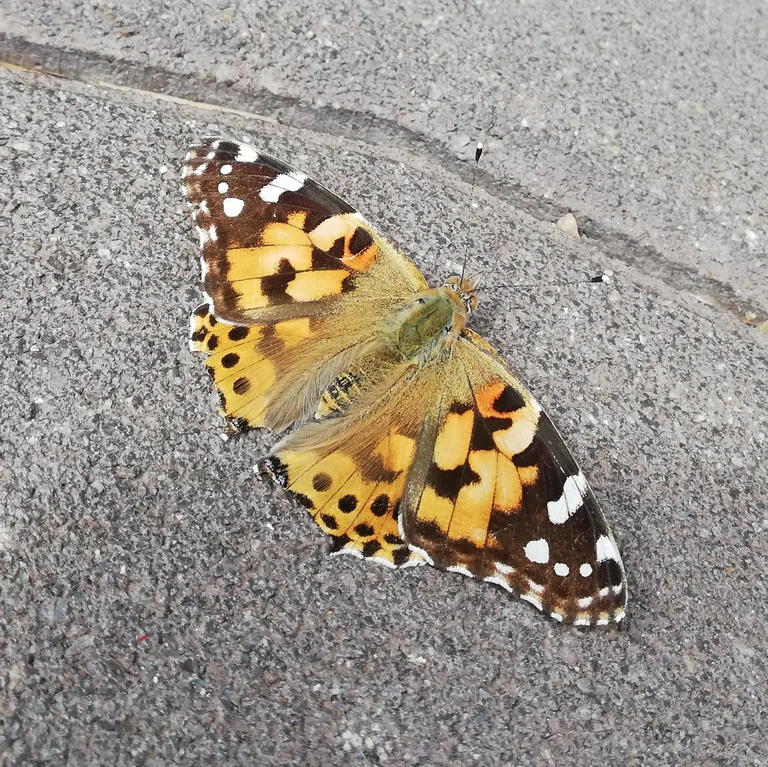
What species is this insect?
Vanessa cardui
